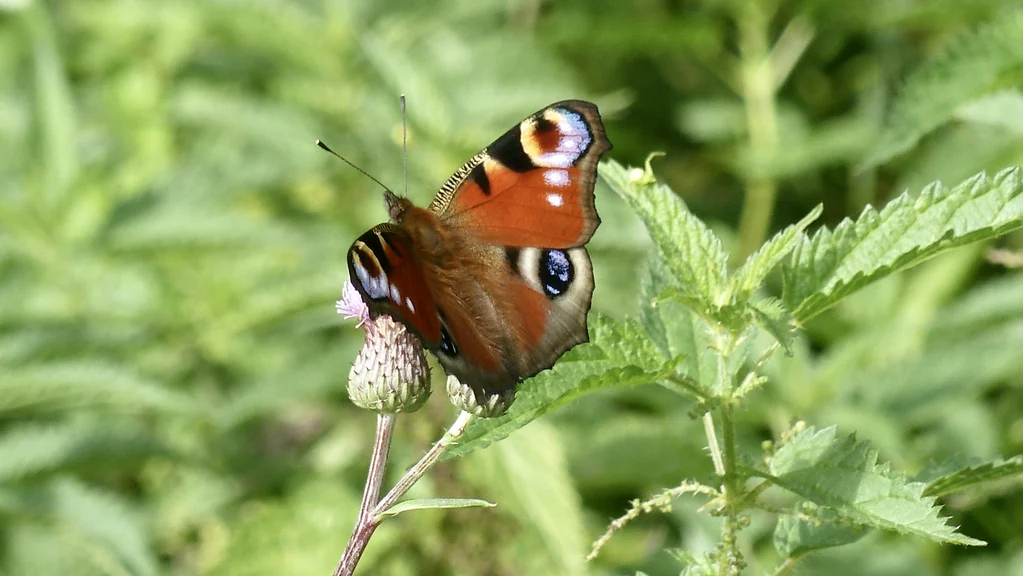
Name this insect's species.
Aglais io
